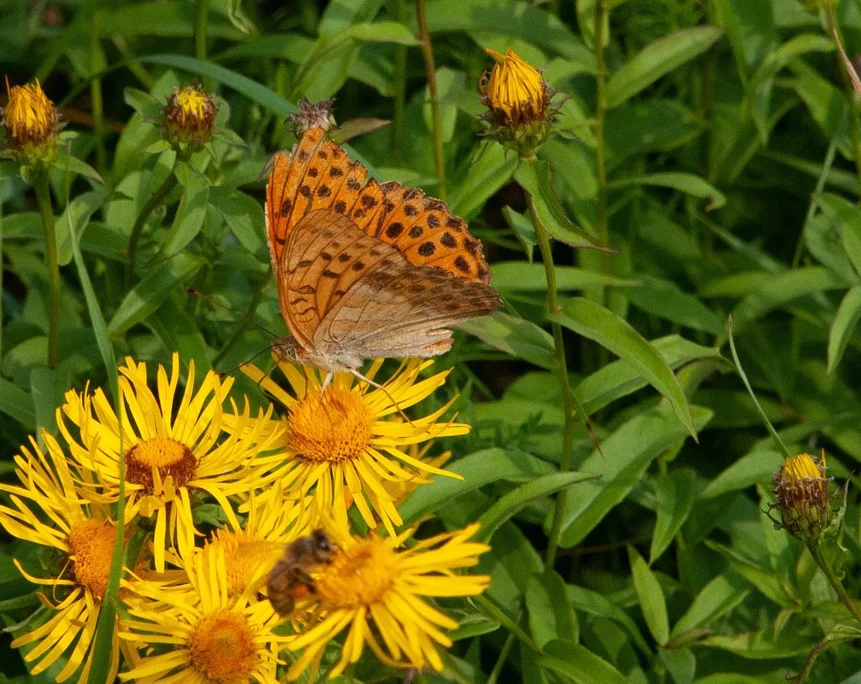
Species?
Argynnis paphia
